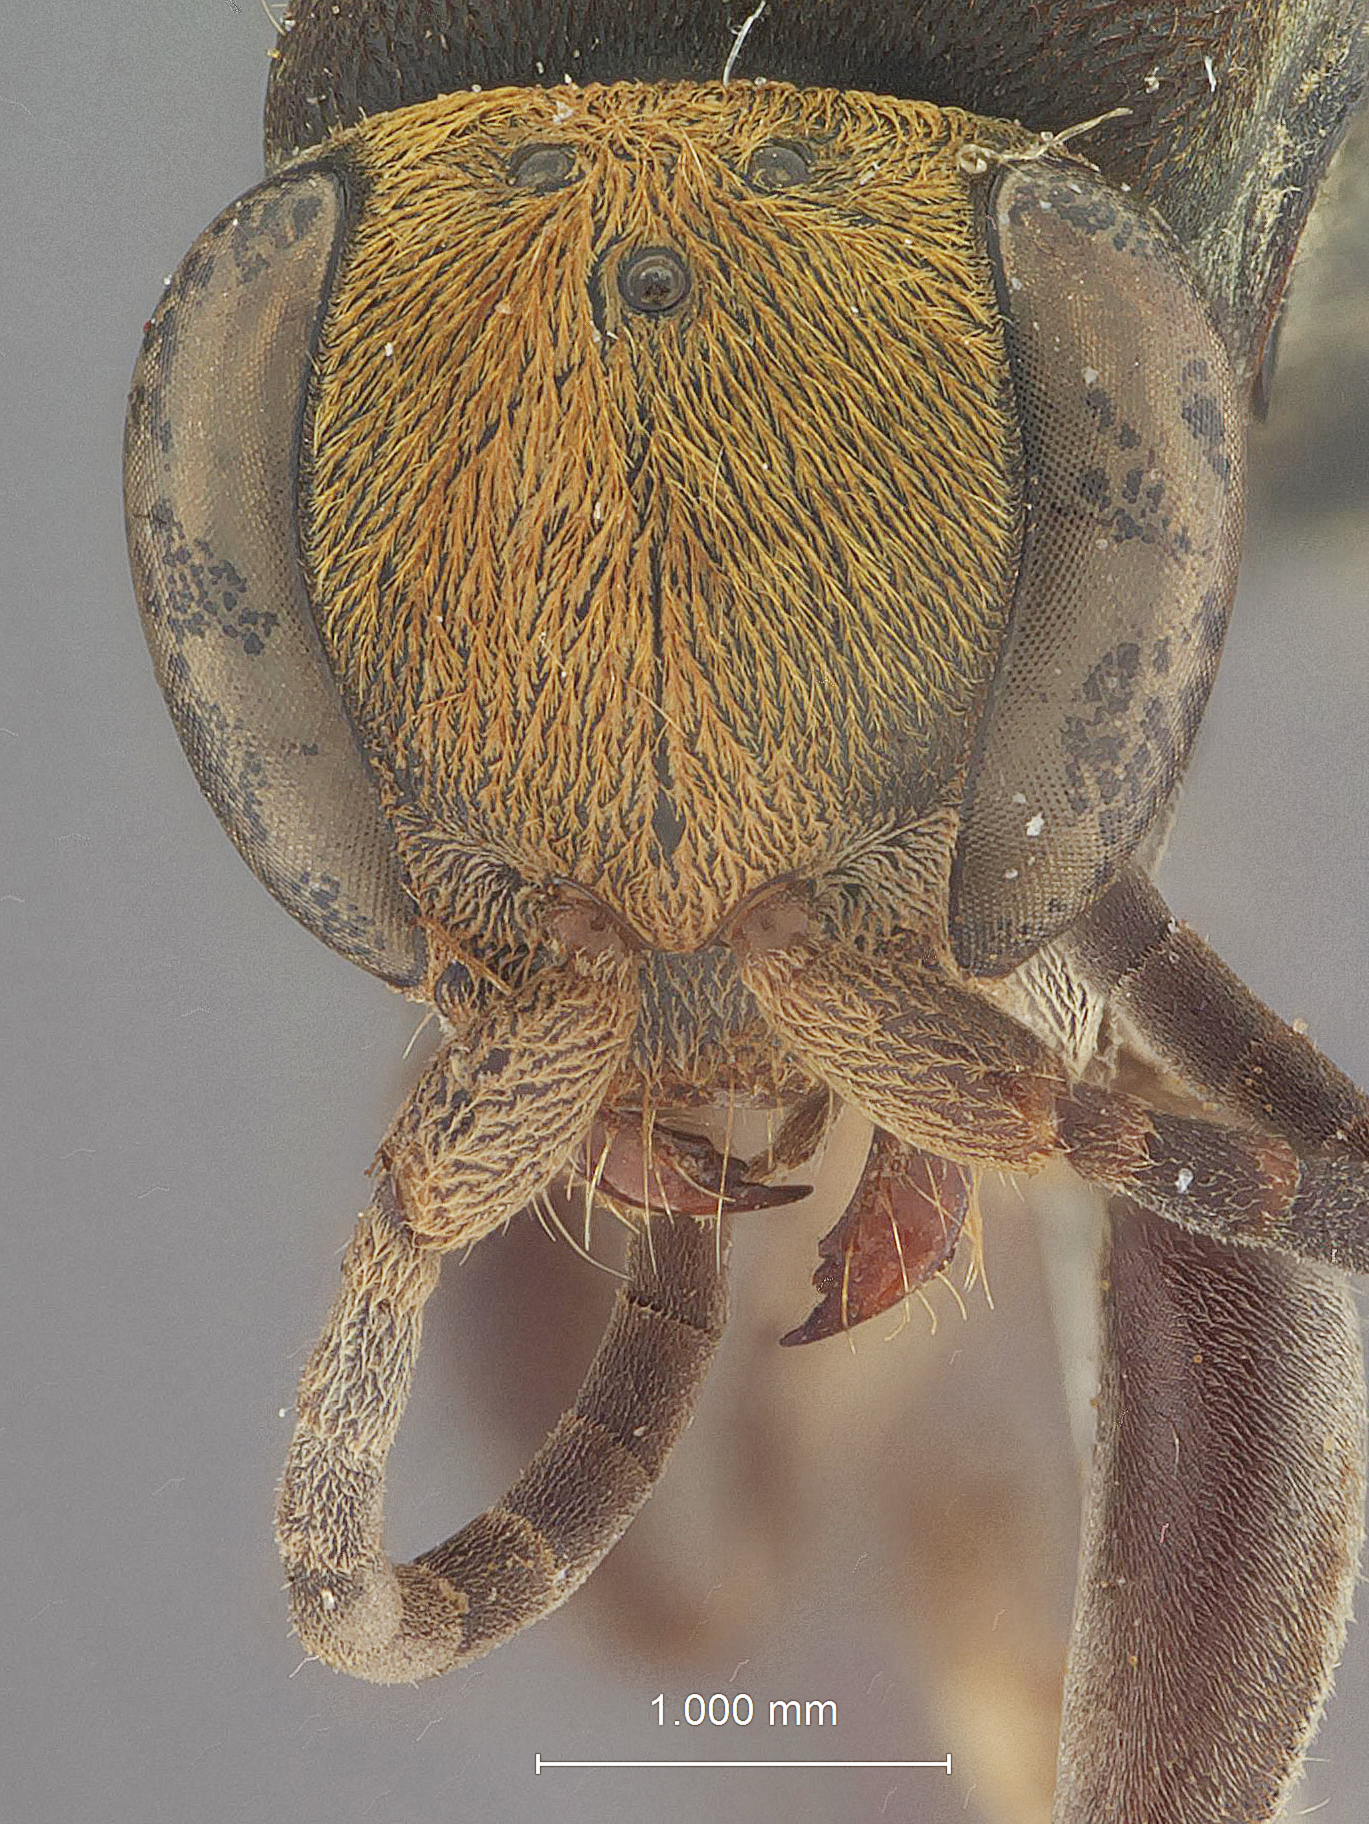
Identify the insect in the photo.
Odontaporus aureolus
